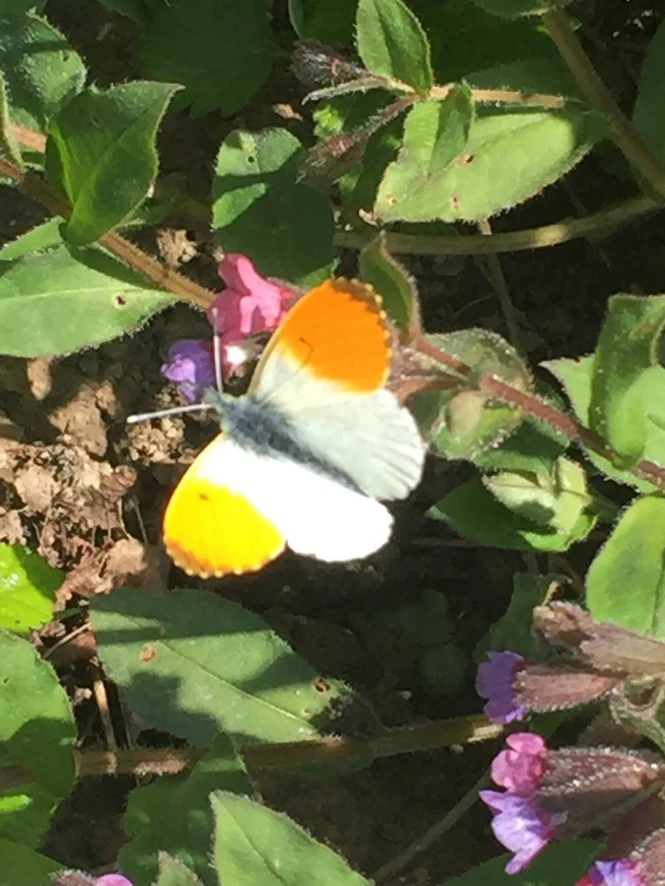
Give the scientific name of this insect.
Anthocharis cardamines
